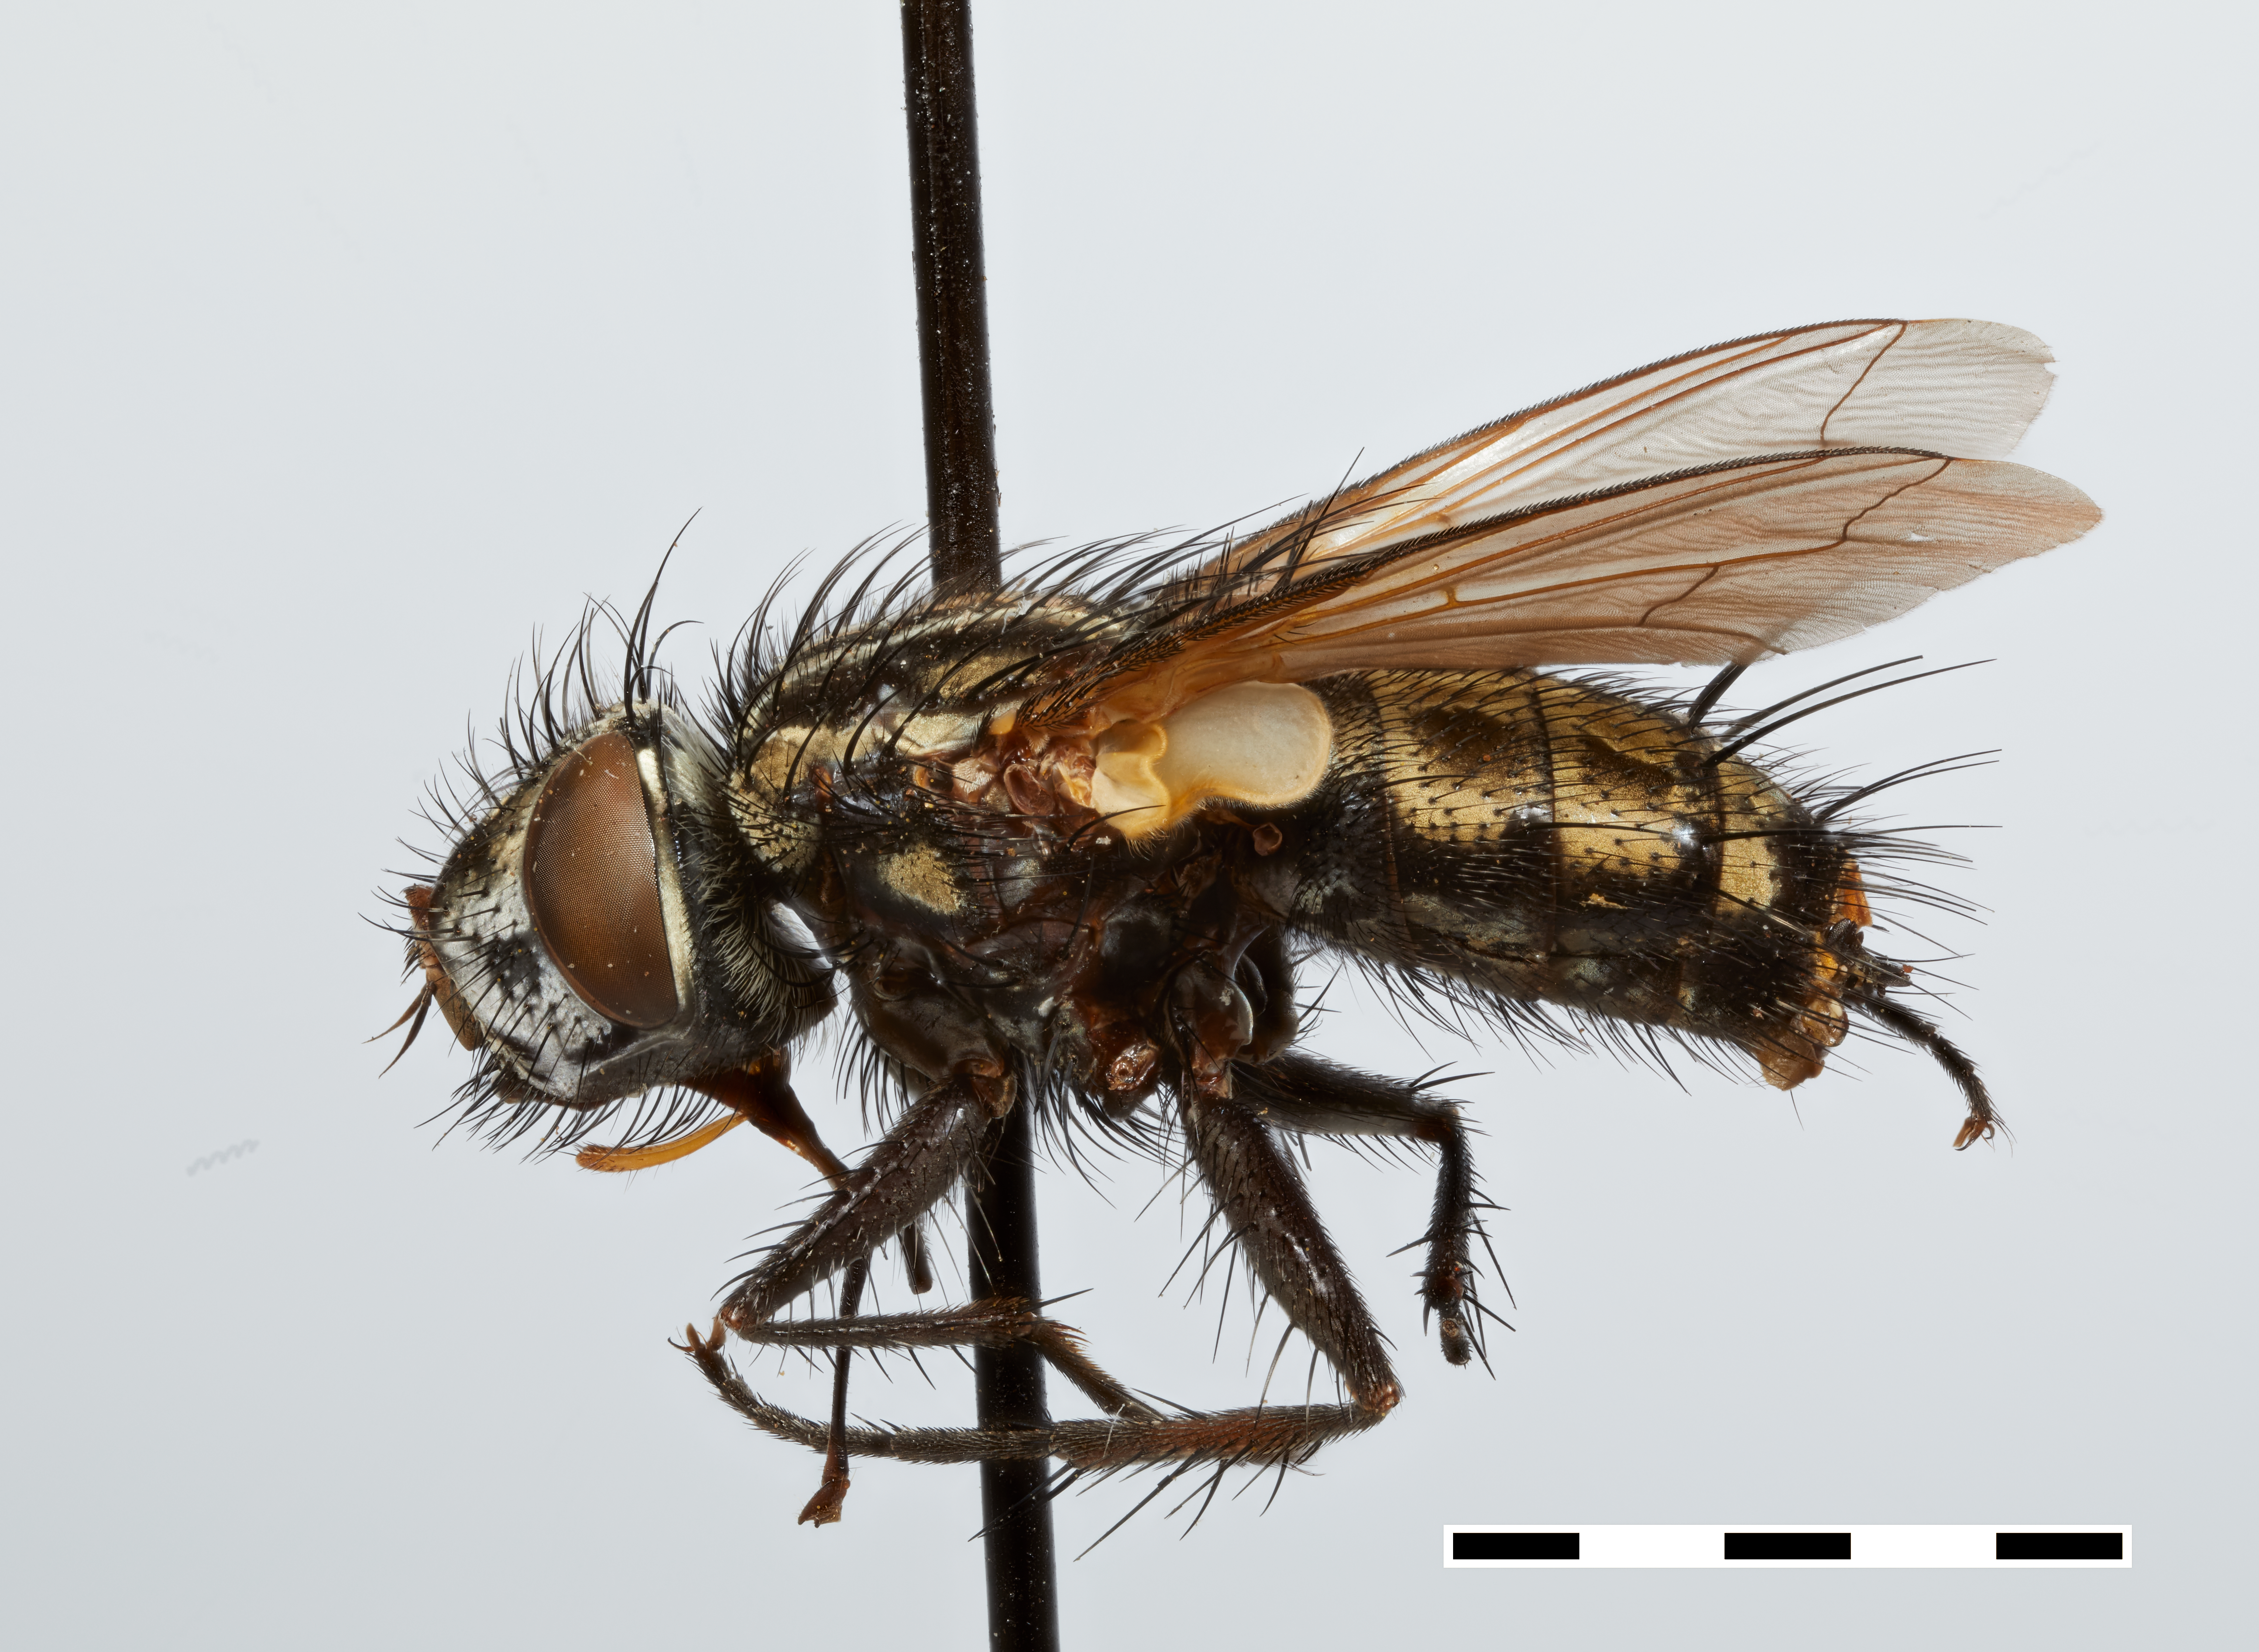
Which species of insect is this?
Dolichogonia aurea
